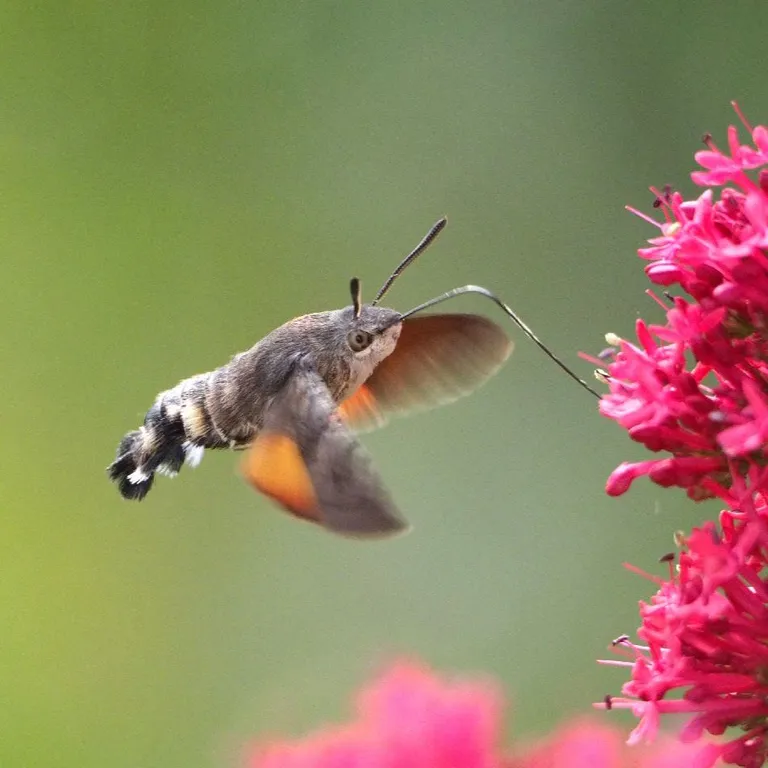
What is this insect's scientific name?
Macroglossum stellatarum
